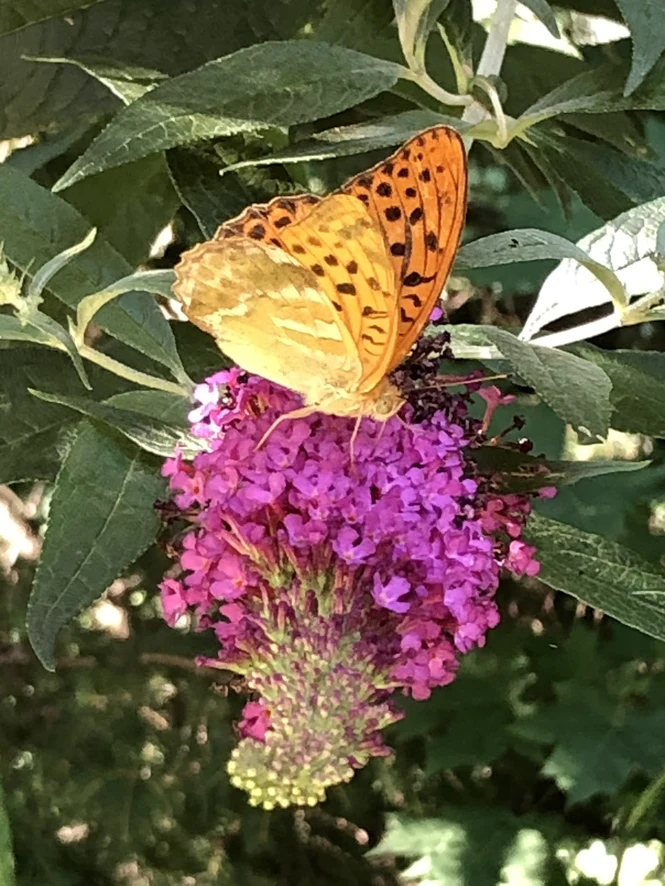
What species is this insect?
Argynnis paphia
